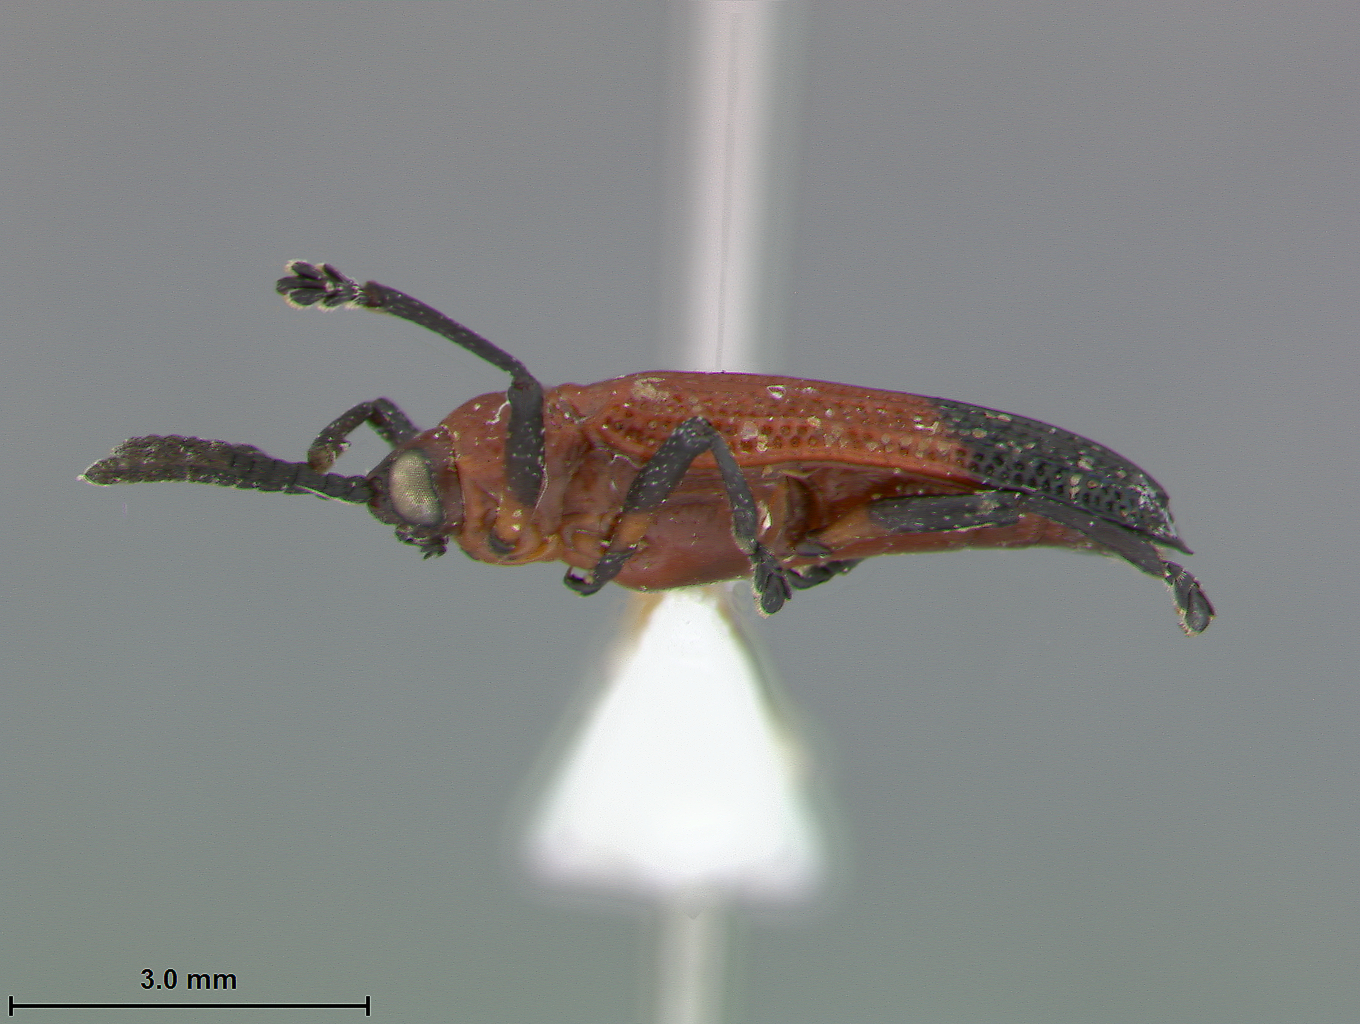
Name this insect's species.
Xenochalepus cyanura
